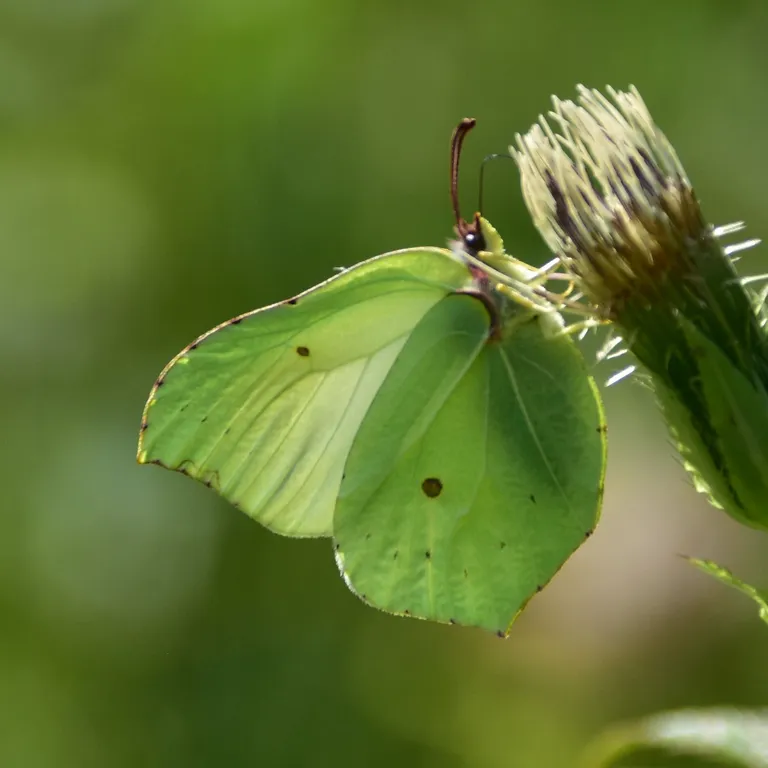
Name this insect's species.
Gonepteryx rhamni
